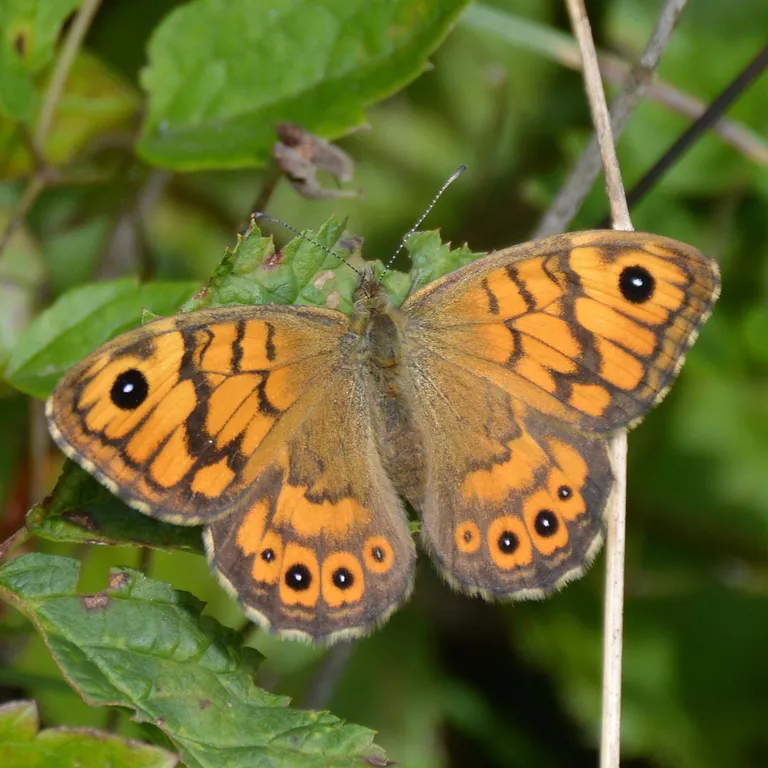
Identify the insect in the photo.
Lasiommata megera (also Pararge megera)
